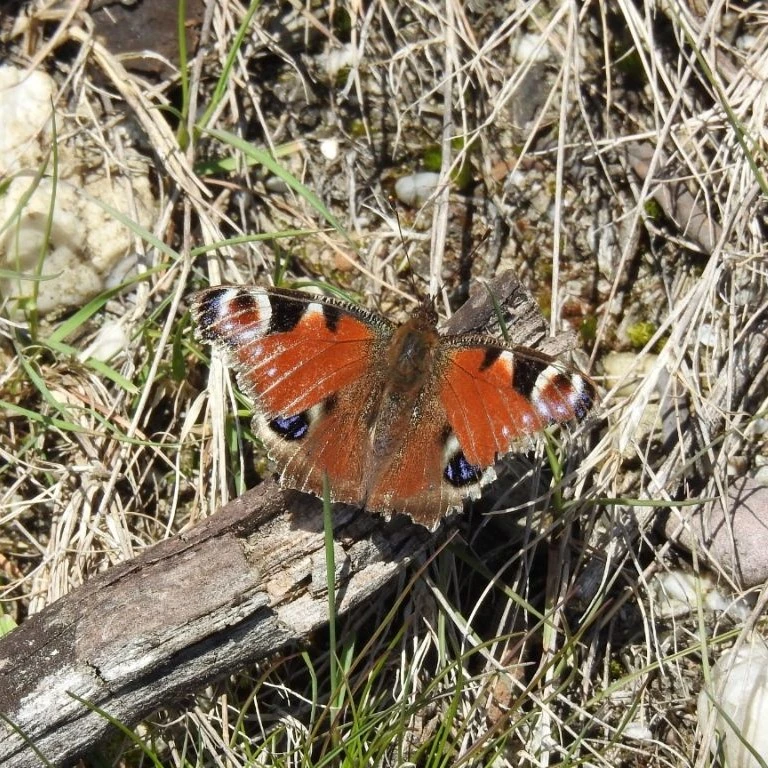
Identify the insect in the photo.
Aglais io
